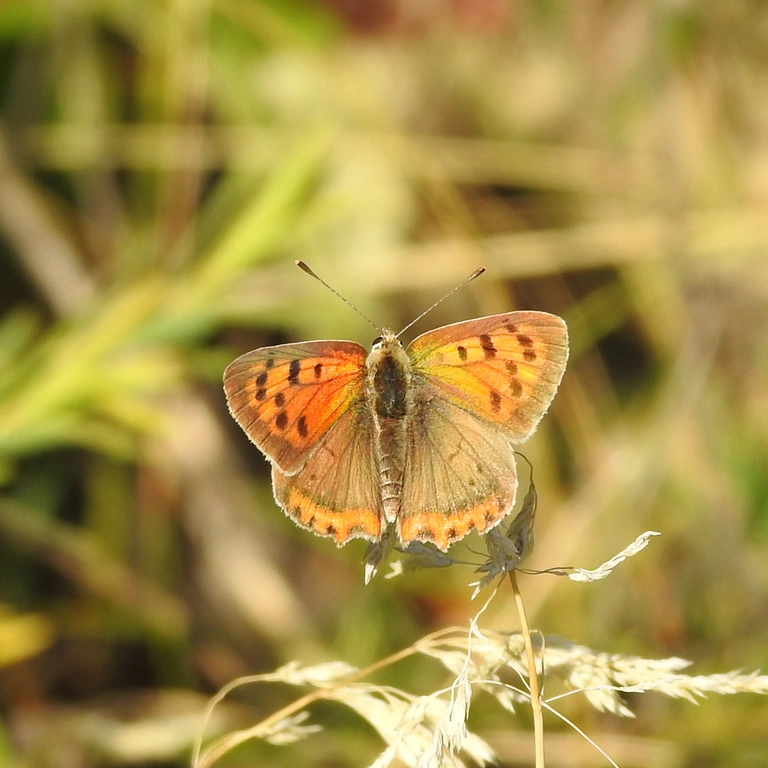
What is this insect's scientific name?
Lycaena phlaeas
